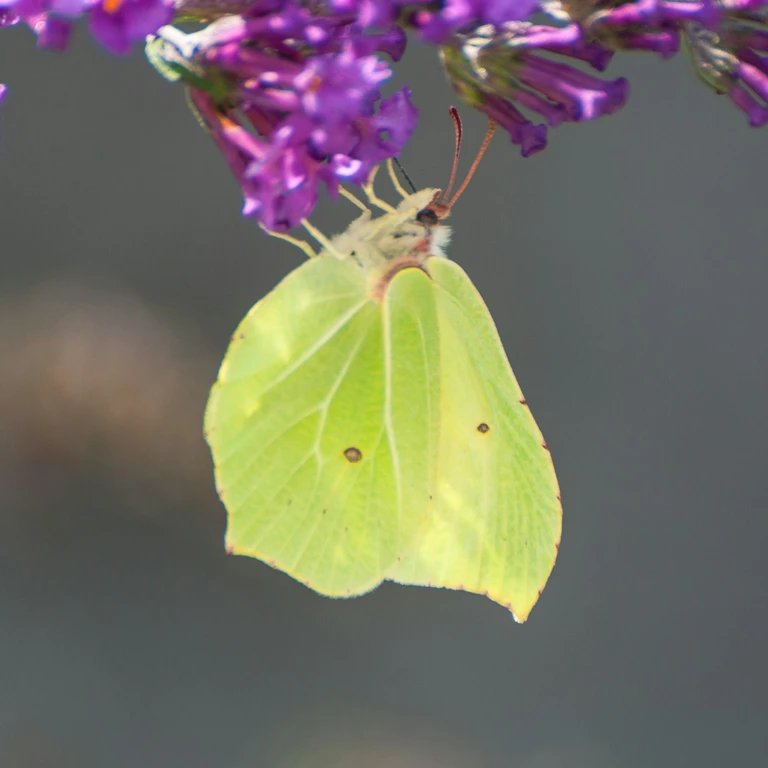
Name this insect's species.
Gonepteryx rhamni
